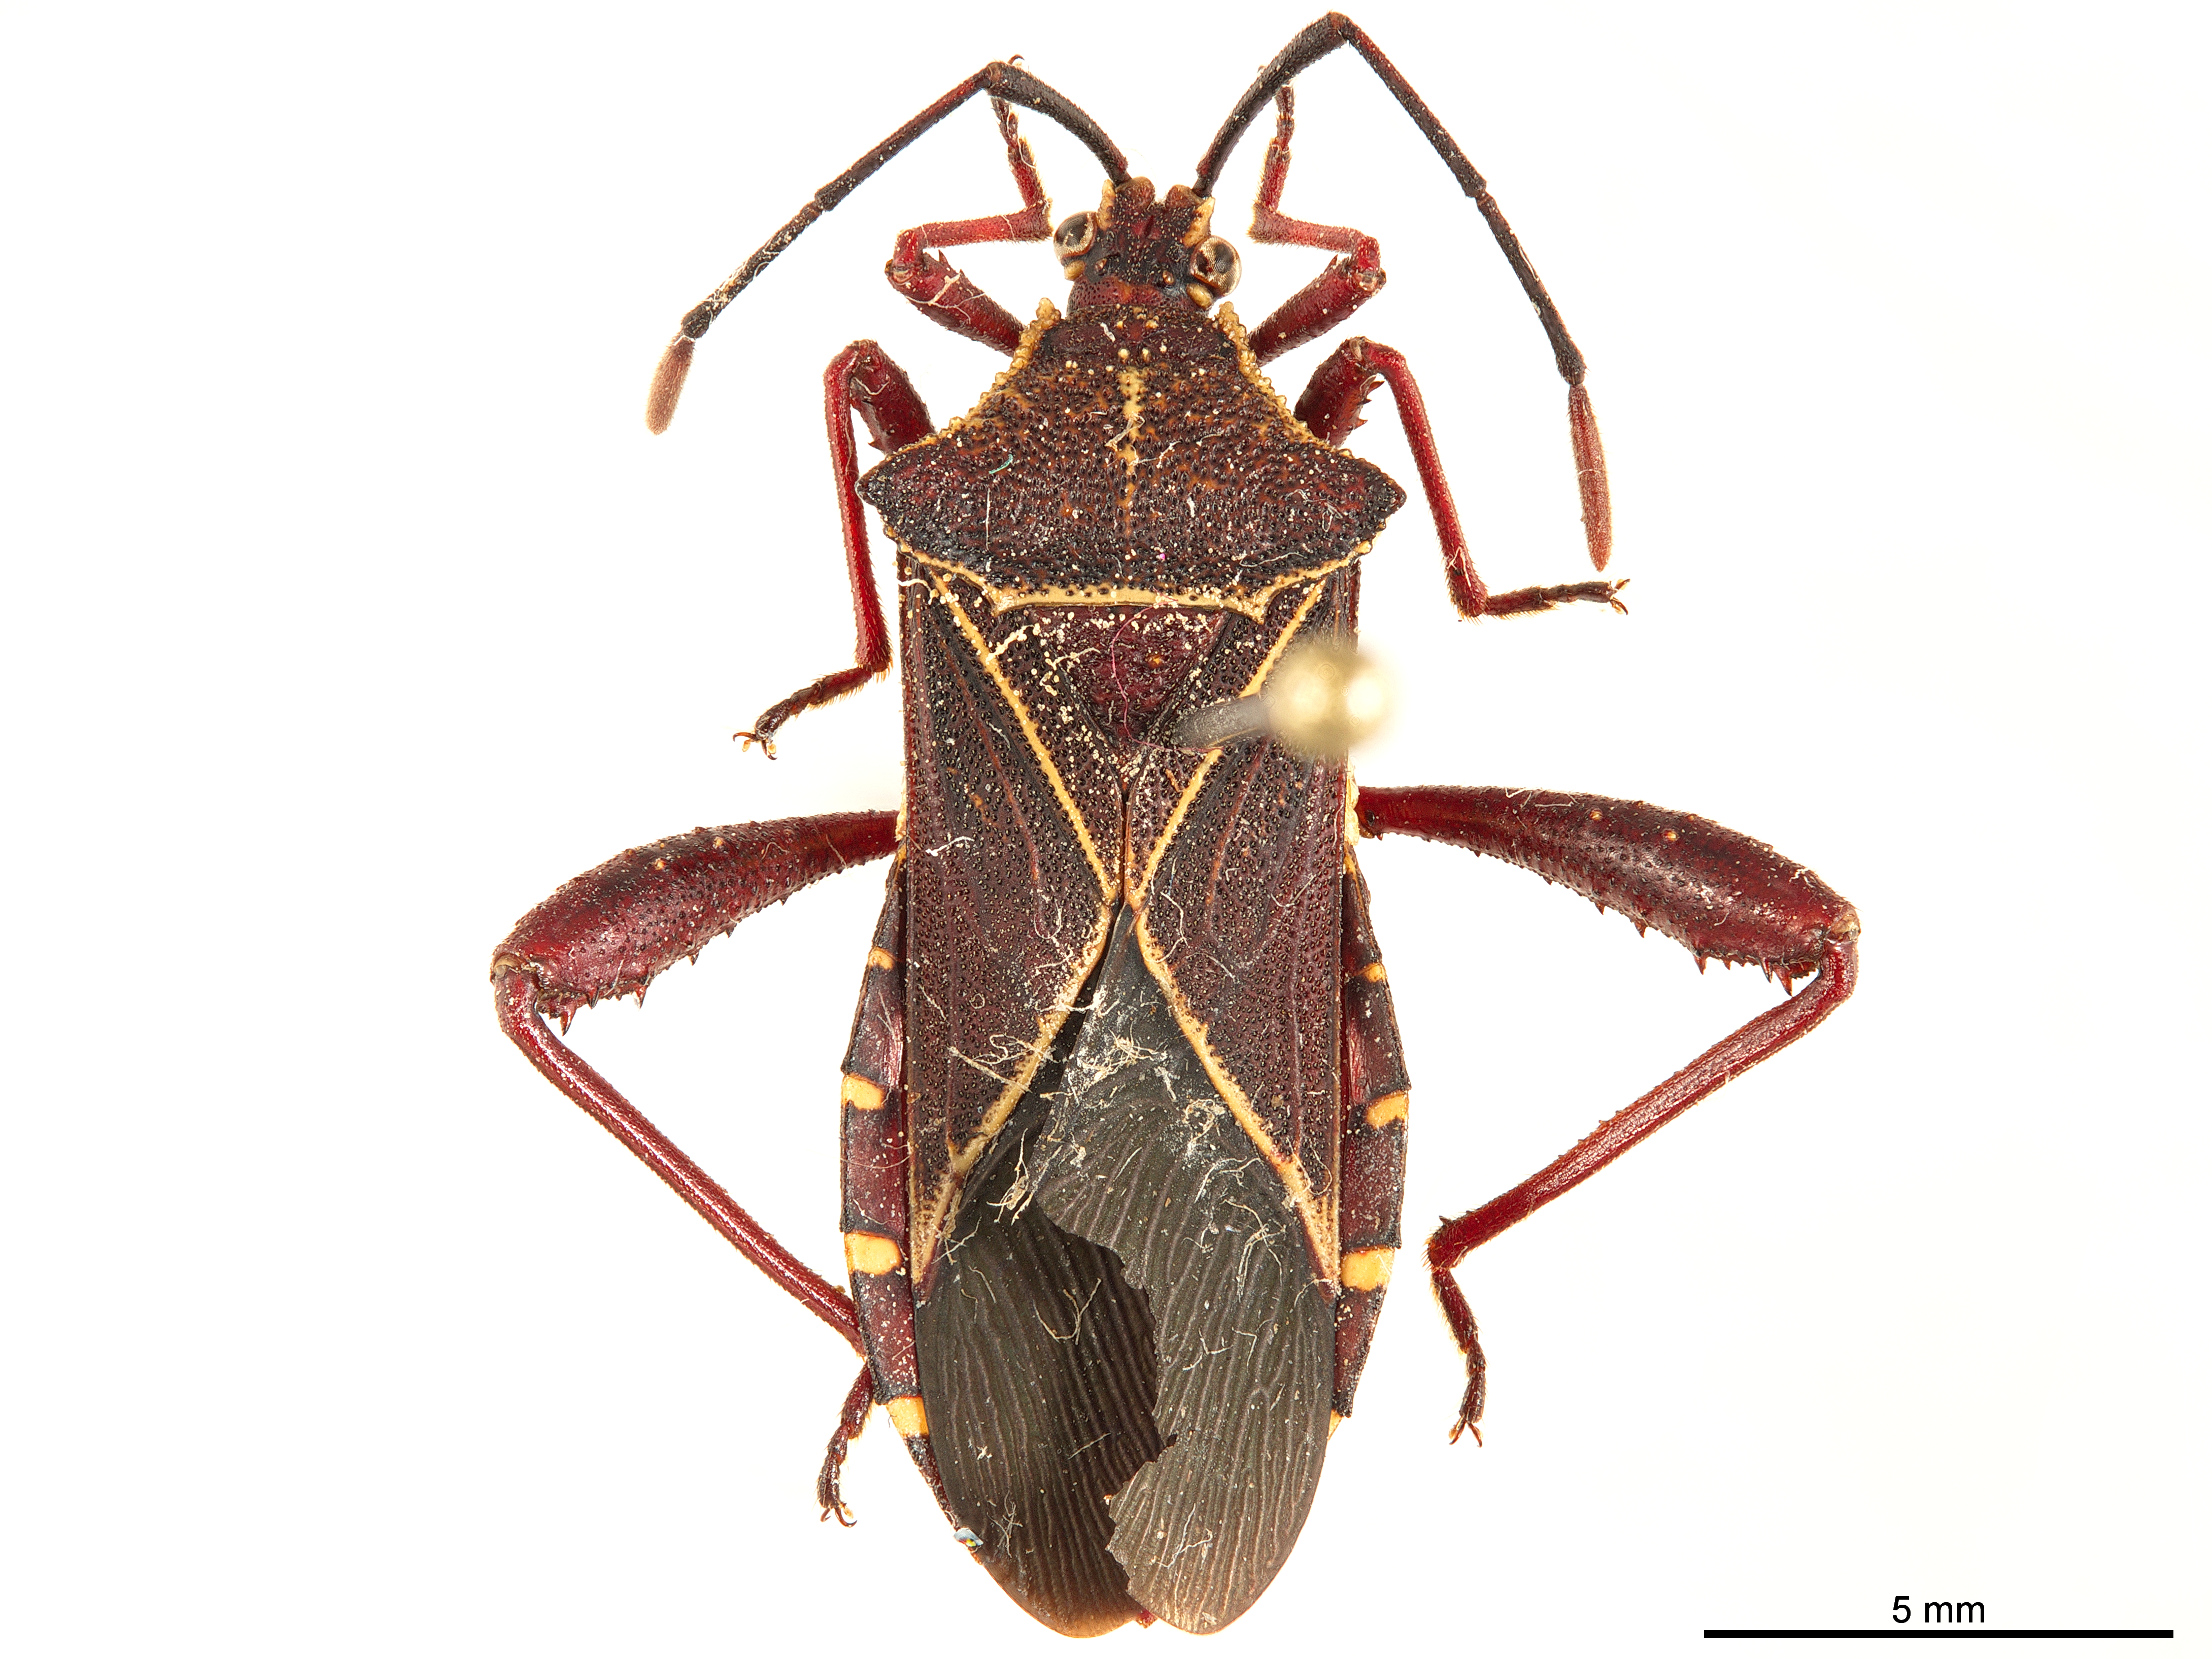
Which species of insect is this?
Acanthocerus cruciger
